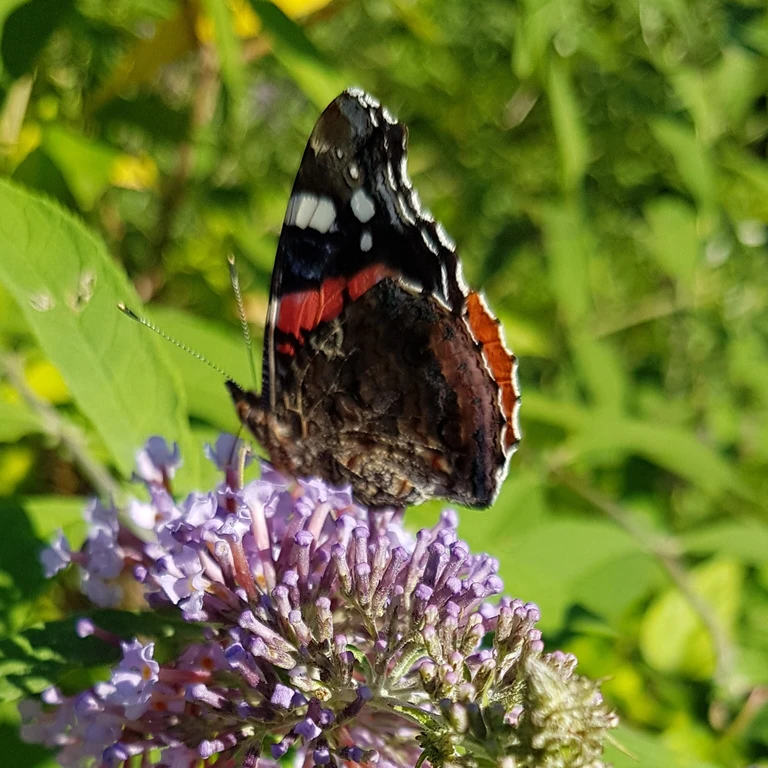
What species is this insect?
Vanessa atalanta
